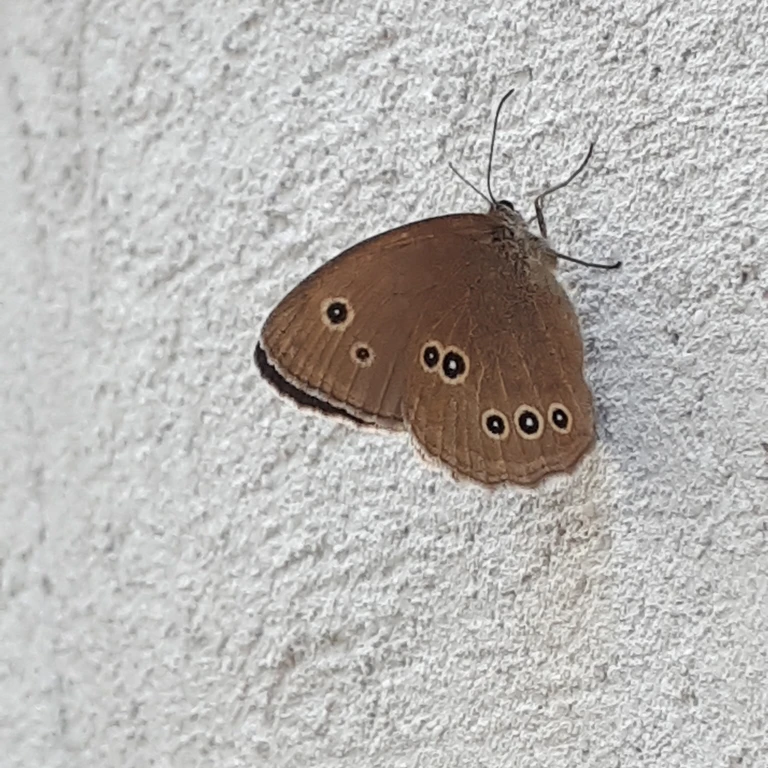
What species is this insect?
Aphantopus hyperantus
